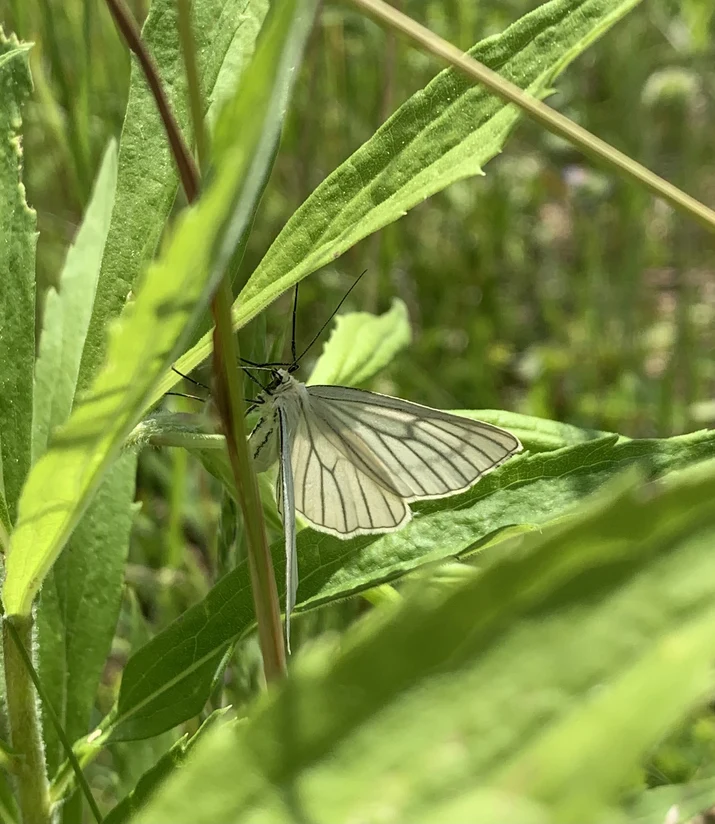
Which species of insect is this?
Siona lineata
